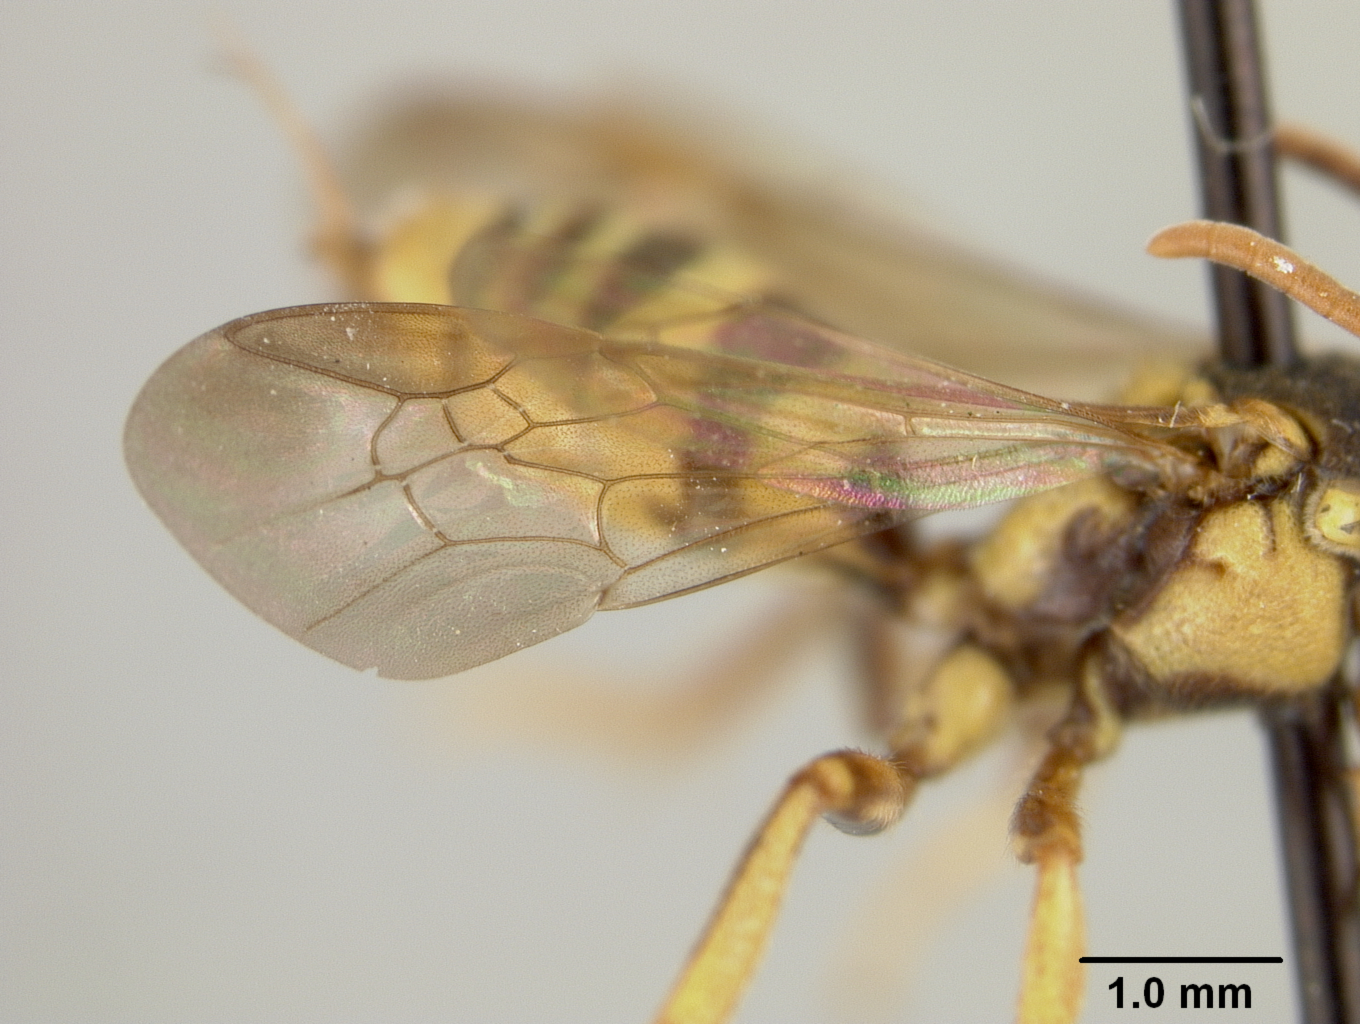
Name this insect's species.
Nomada tenuicornis
